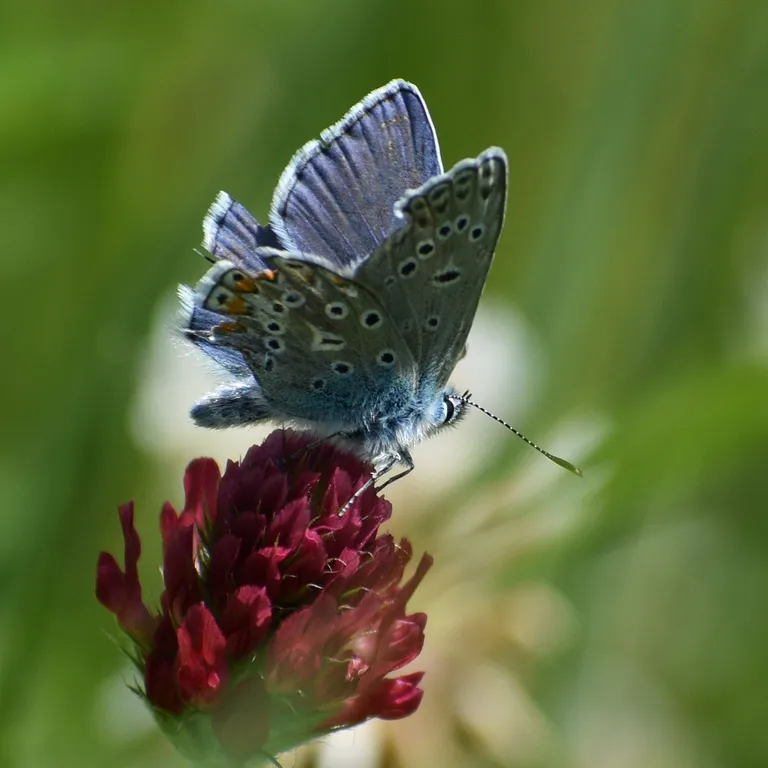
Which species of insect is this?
Polyommatus icarus
